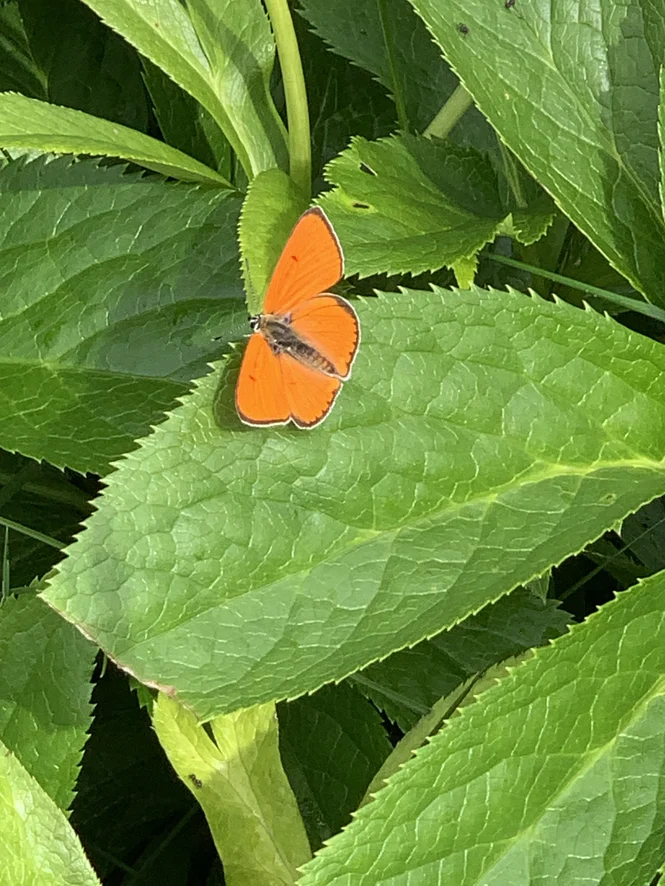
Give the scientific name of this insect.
Lycaena dispar
